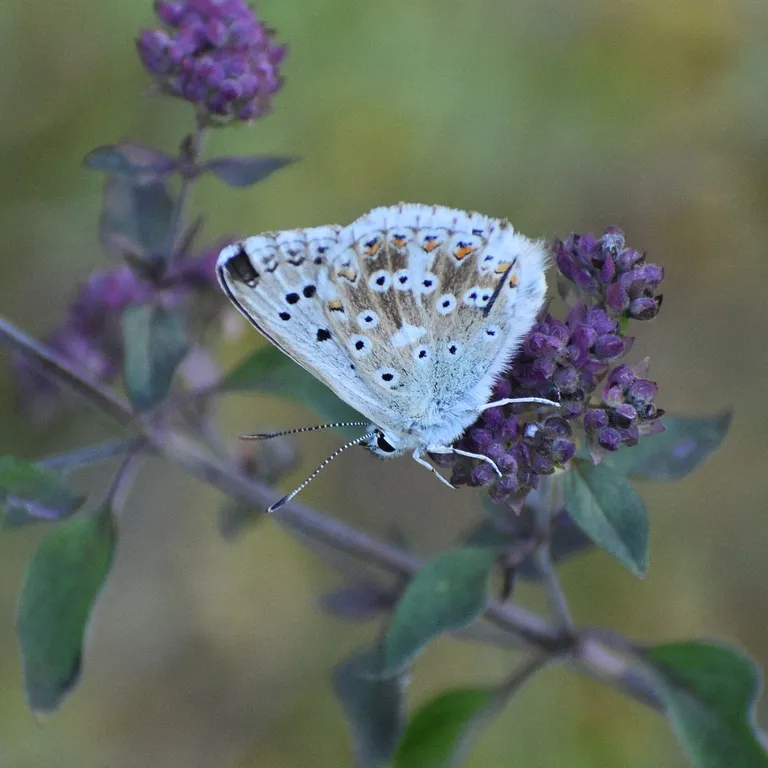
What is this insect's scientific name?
Lysandra coridon
